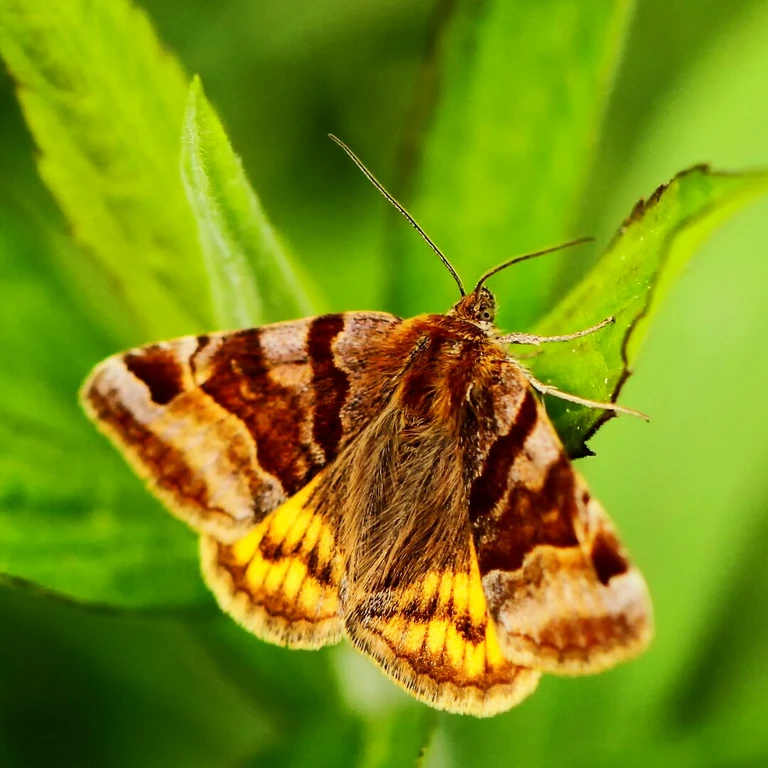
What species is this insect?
Euclidia glyphica
